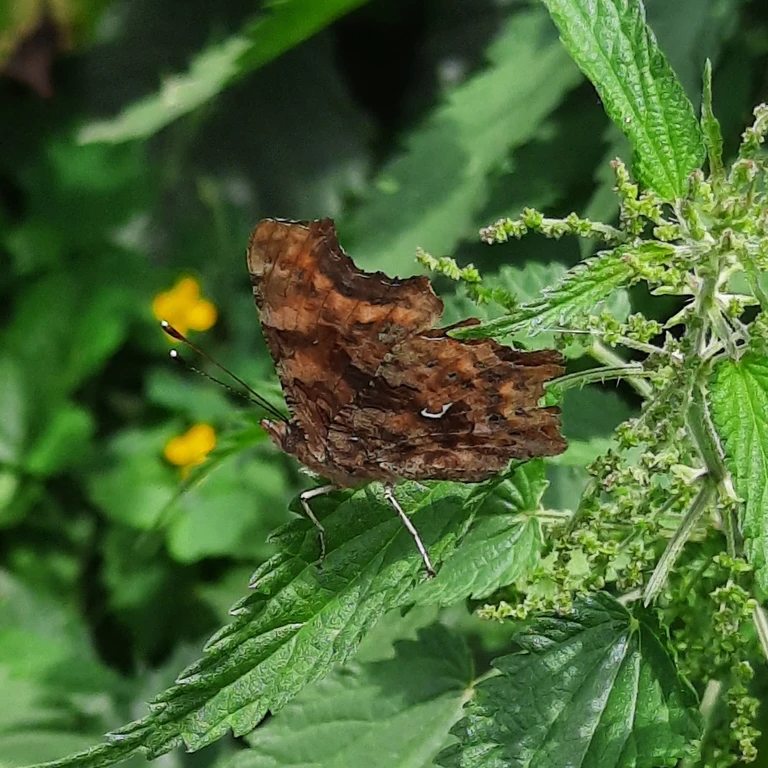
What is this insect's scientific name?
Polygonia c-album
